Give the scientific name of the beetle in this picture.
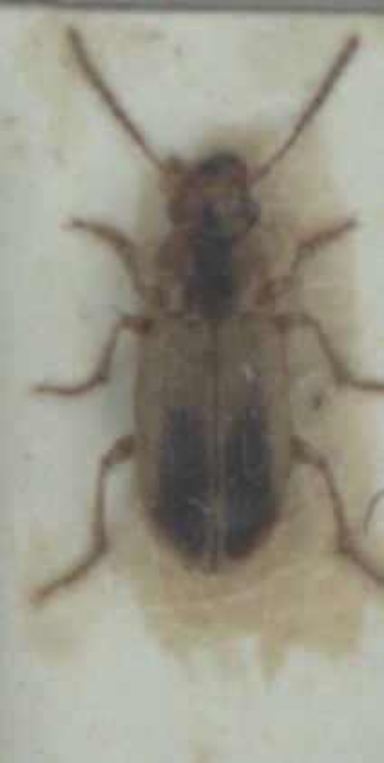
Dicheirotrichus gustavii
